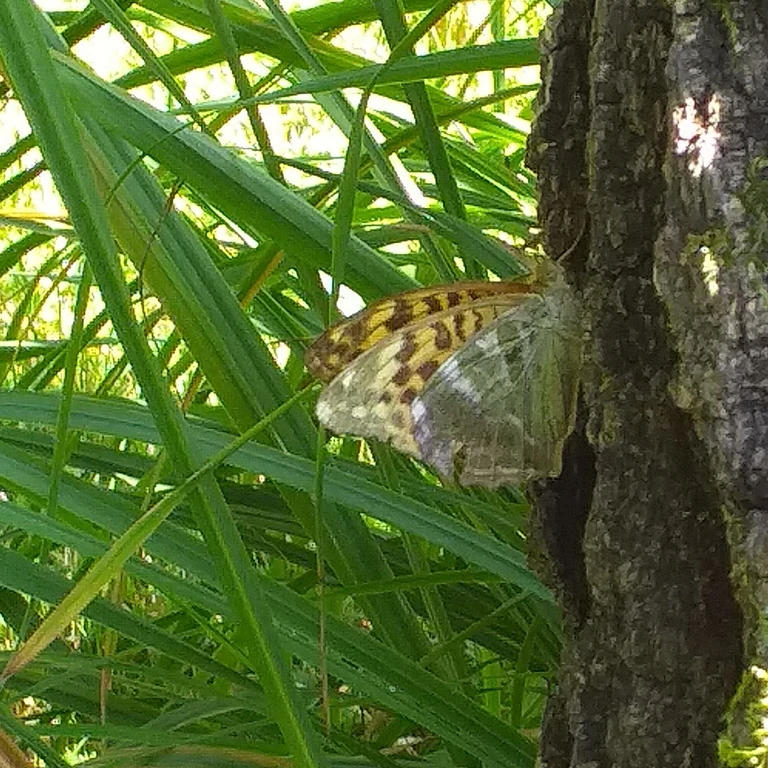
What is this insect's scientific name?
Argynnis paphia
